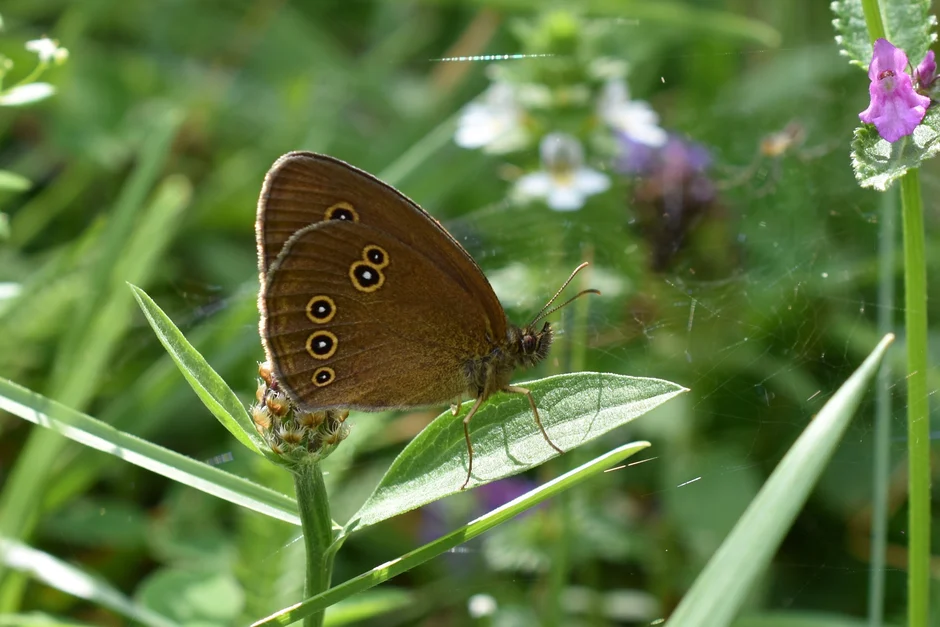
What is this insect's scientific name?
Aphantopus hyperantus
